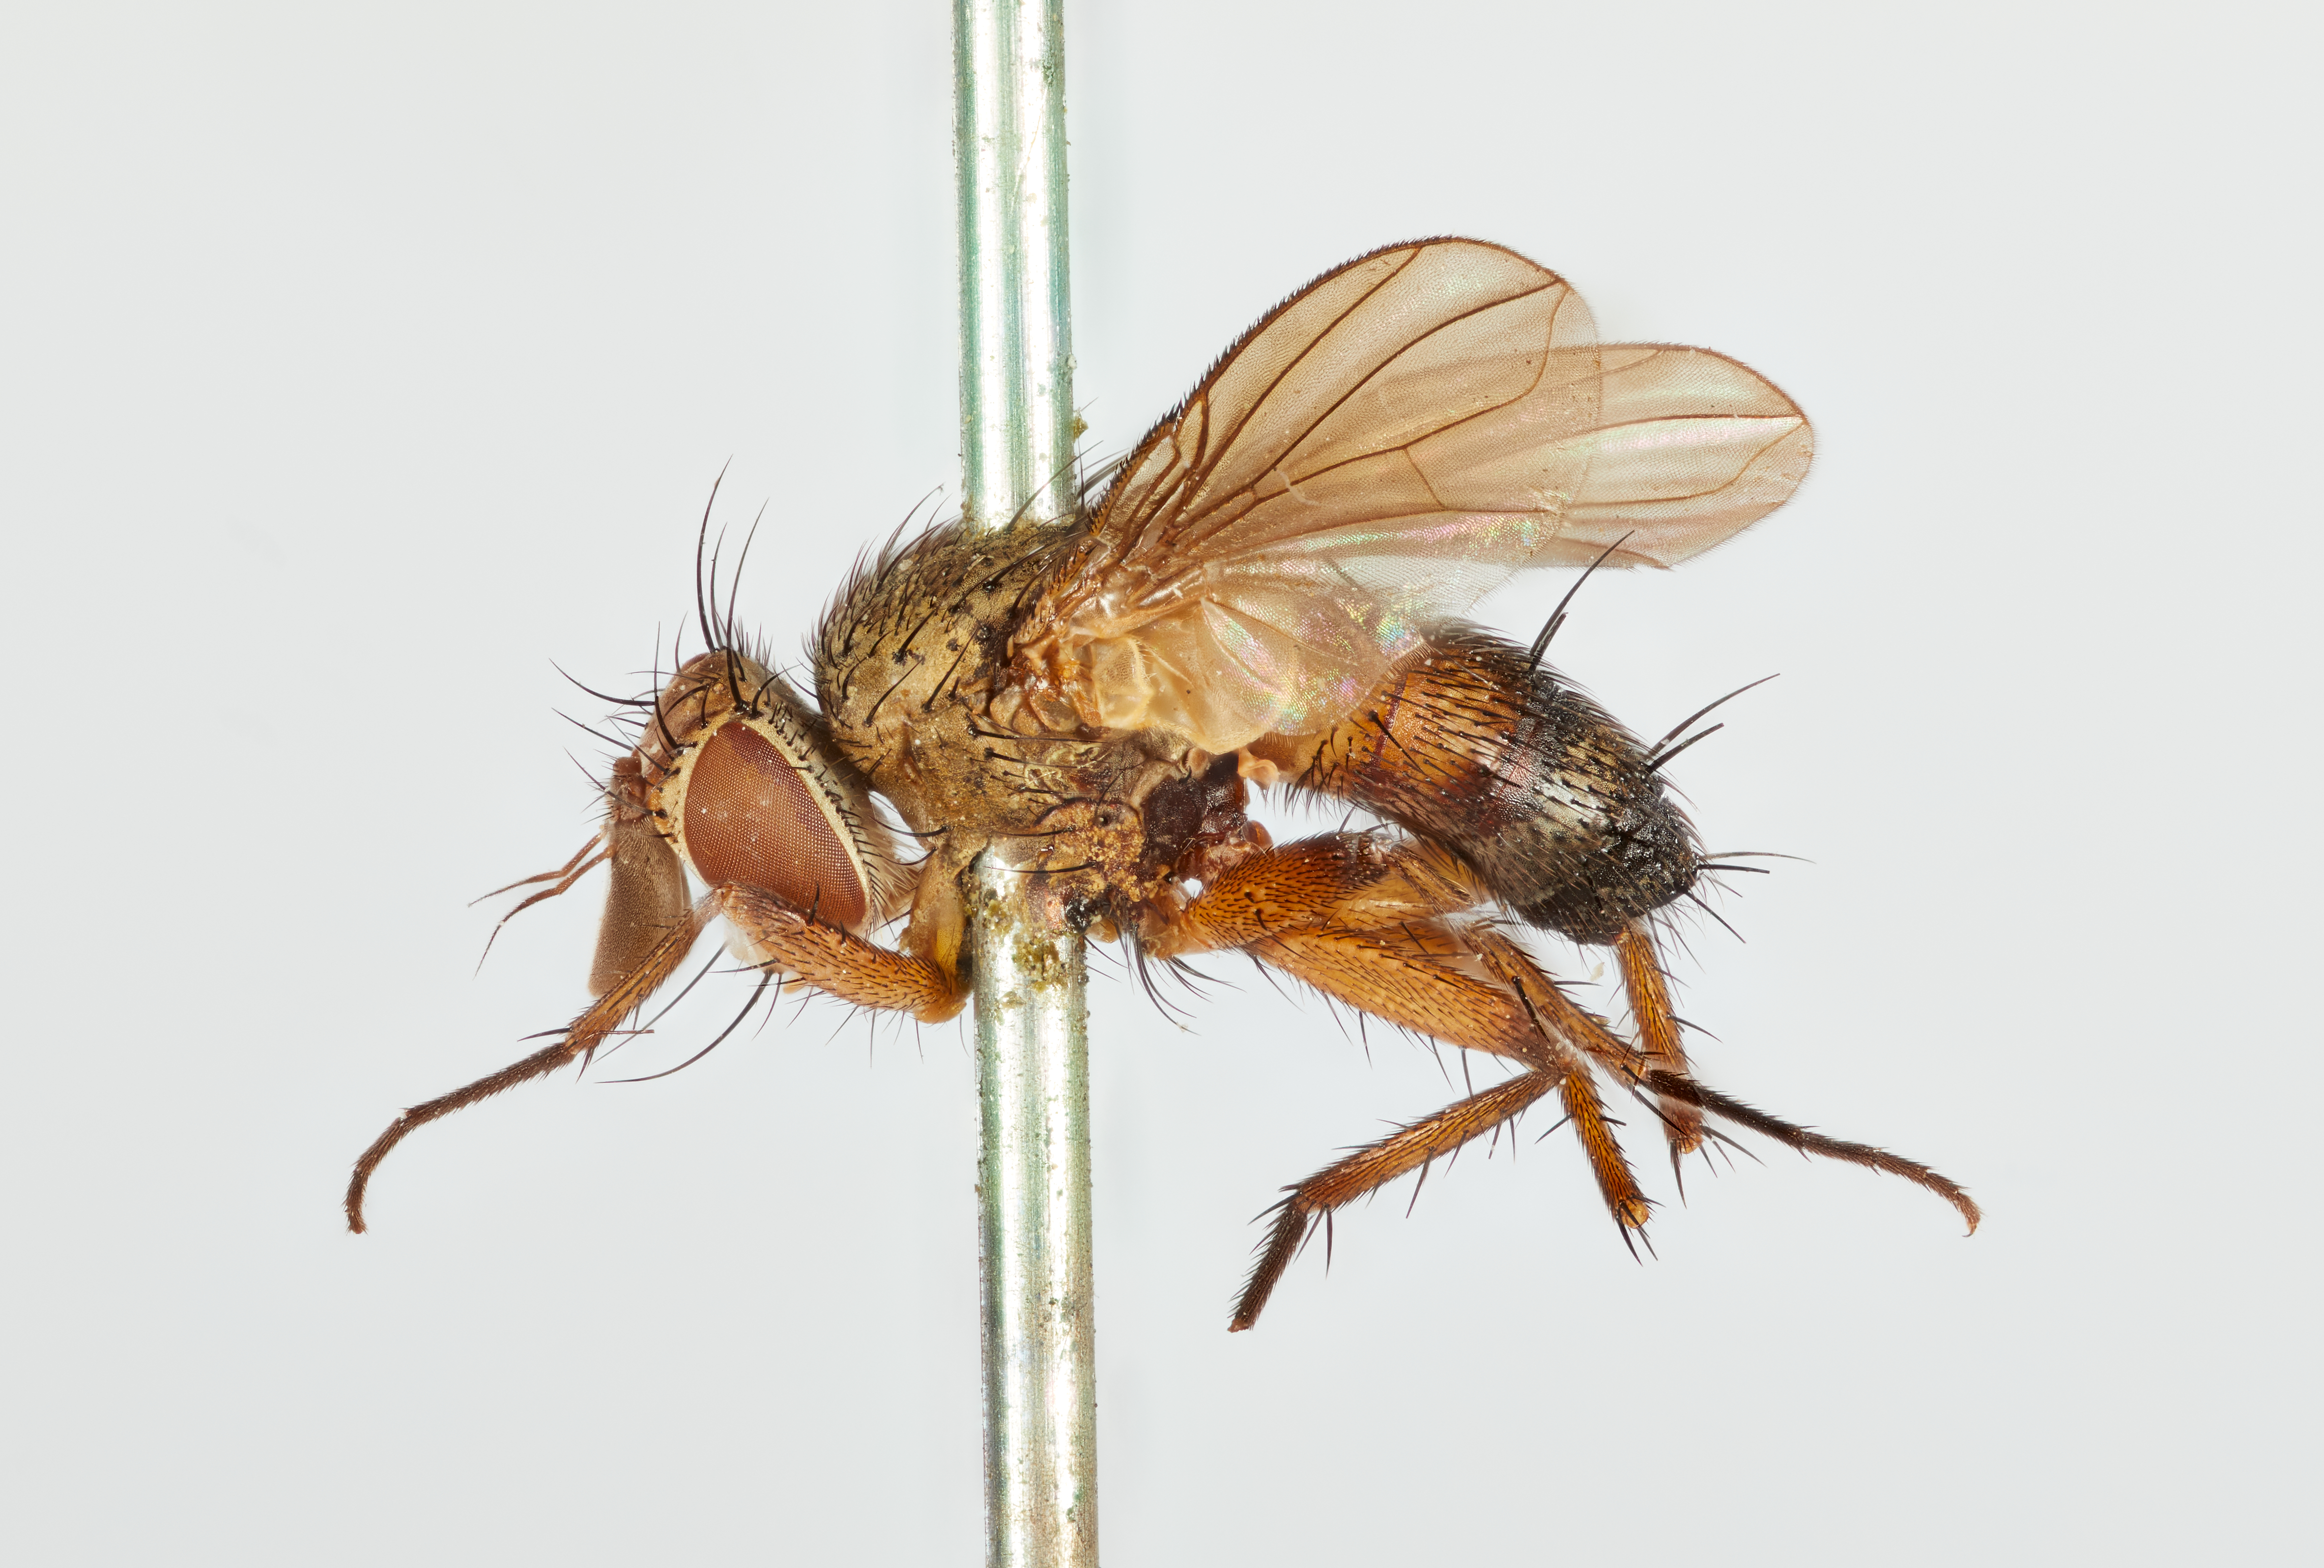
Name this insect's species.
Phantasiosiphona tropica
